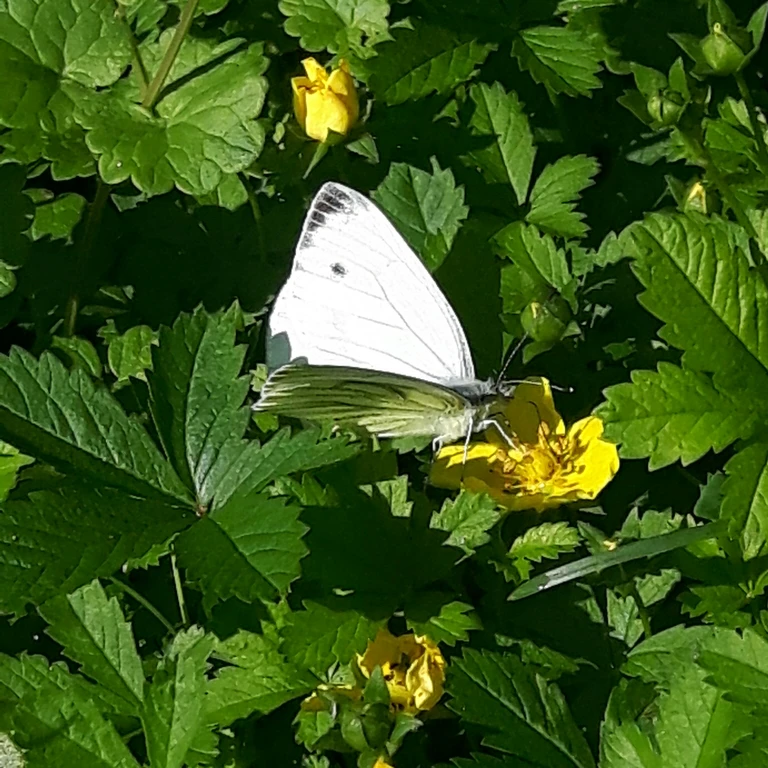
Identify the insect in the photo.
Pieris napi
